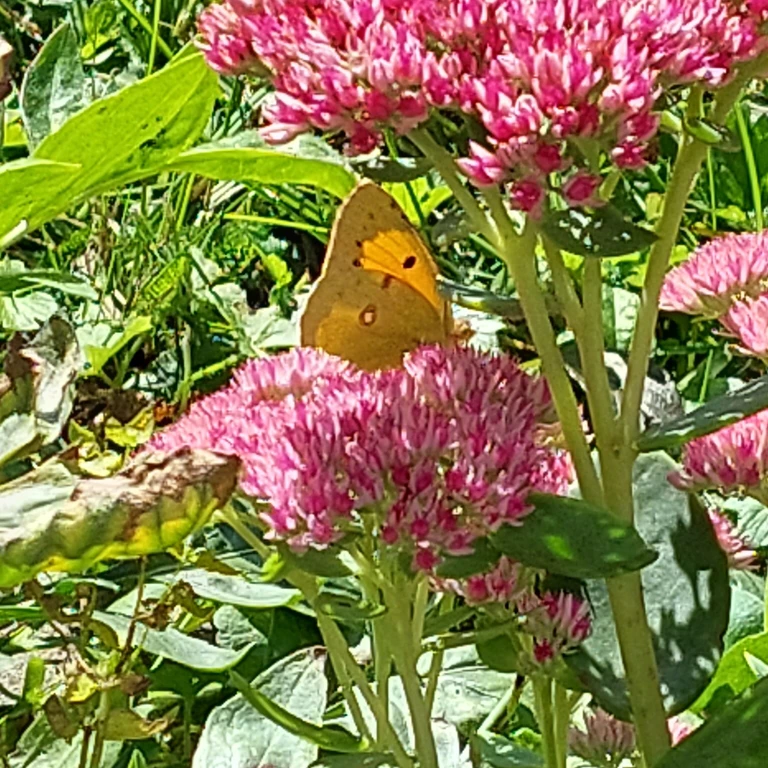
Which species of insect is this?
Colias croceus
